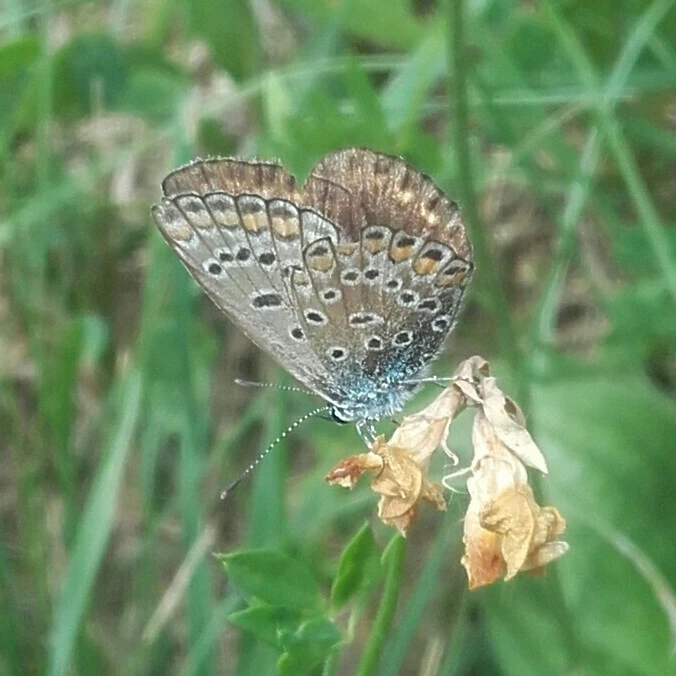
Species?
Polyommatus icarus
